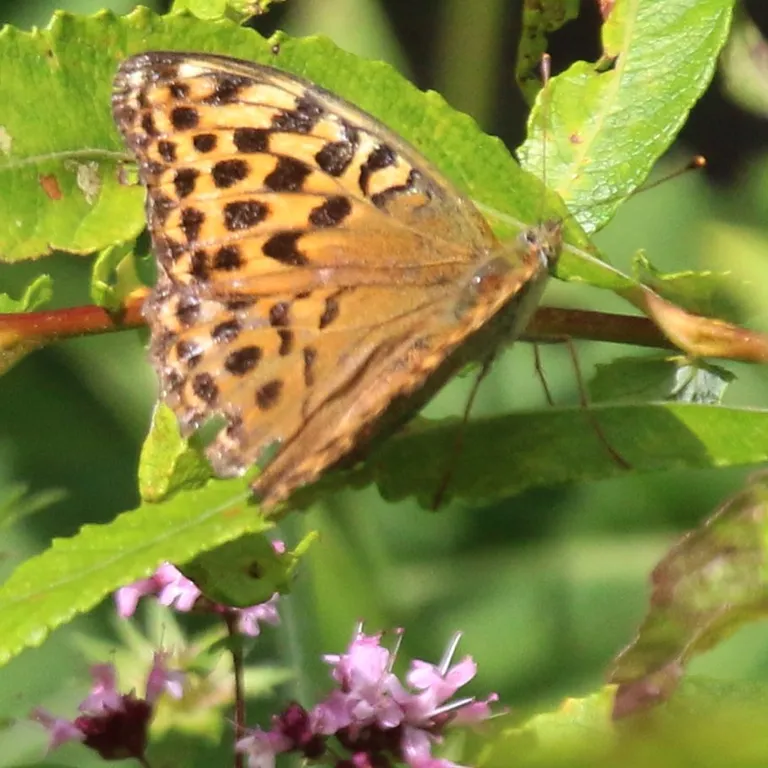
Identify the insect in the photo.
Argynnis paphia
